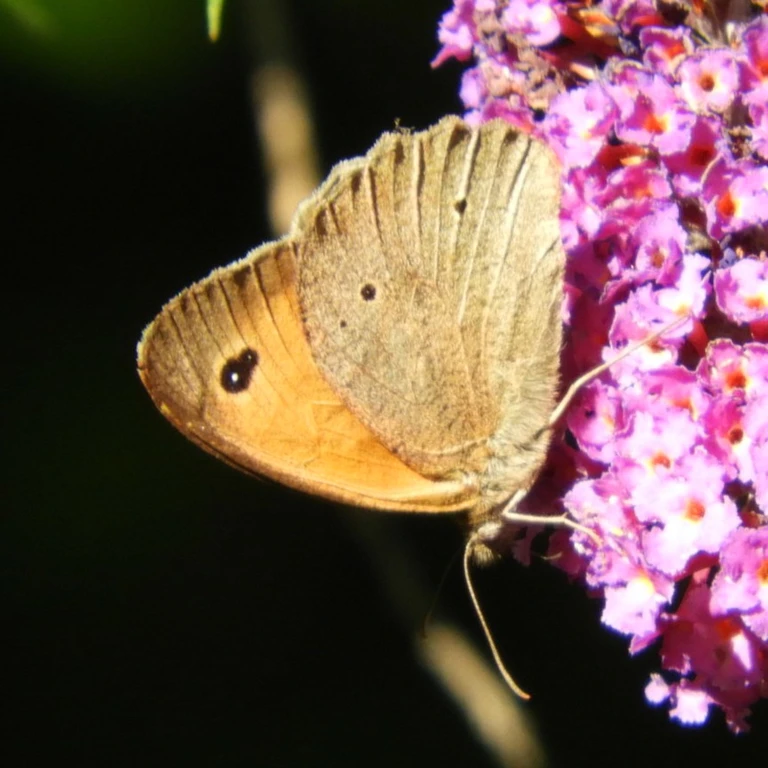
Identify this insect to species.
Maniola jurtina
